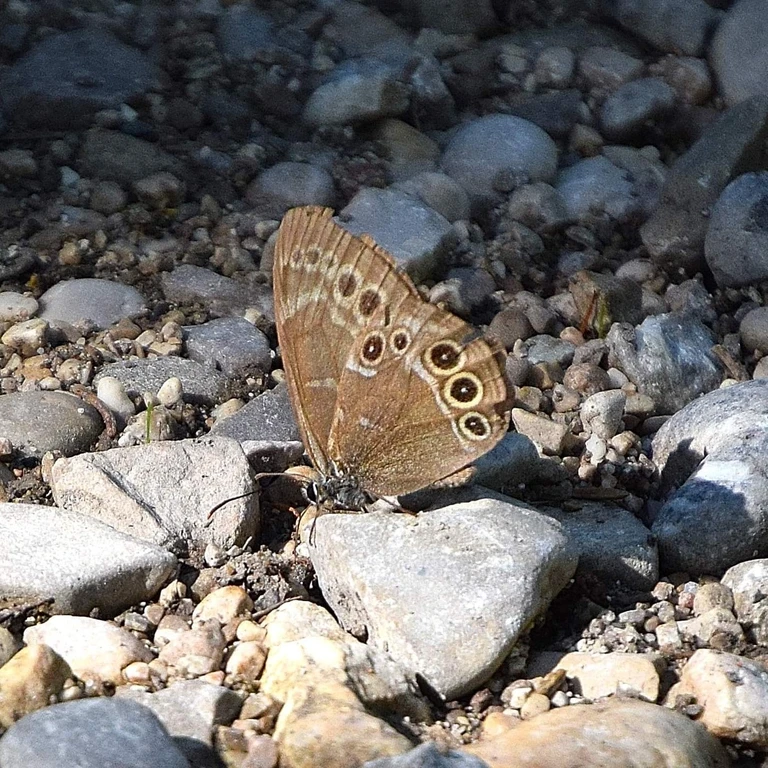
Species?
Lopinga achine (also Pararge achine)
